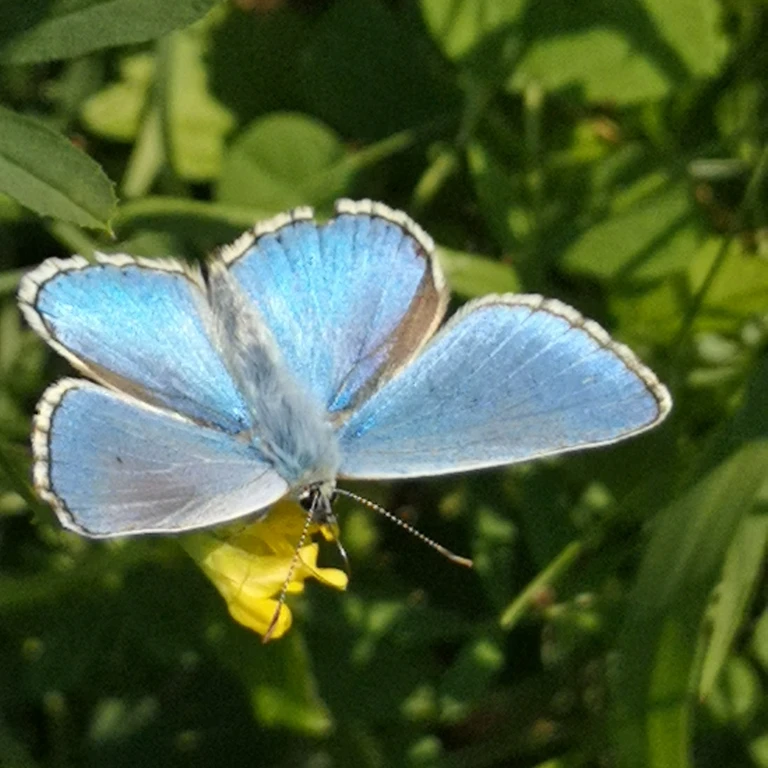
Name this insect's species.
Lysandra bellargus
